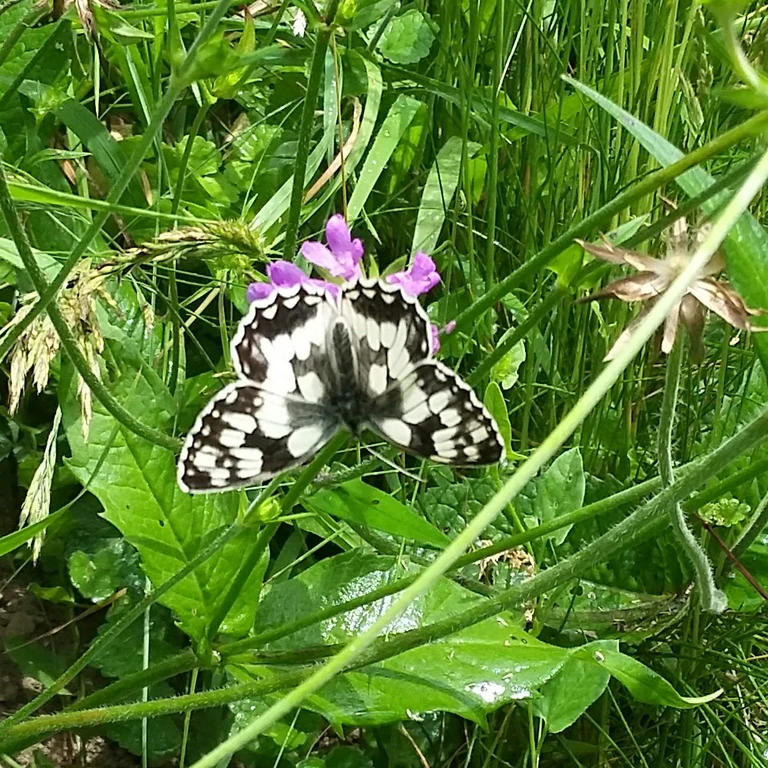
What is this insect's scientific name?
Melanargia galathea
